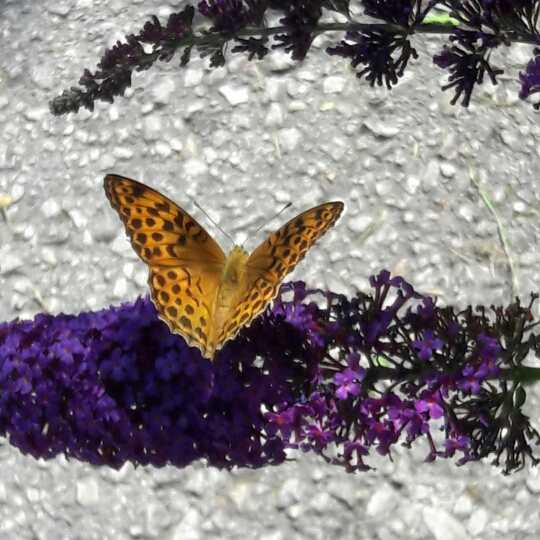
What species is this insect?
Argynnis paphia
